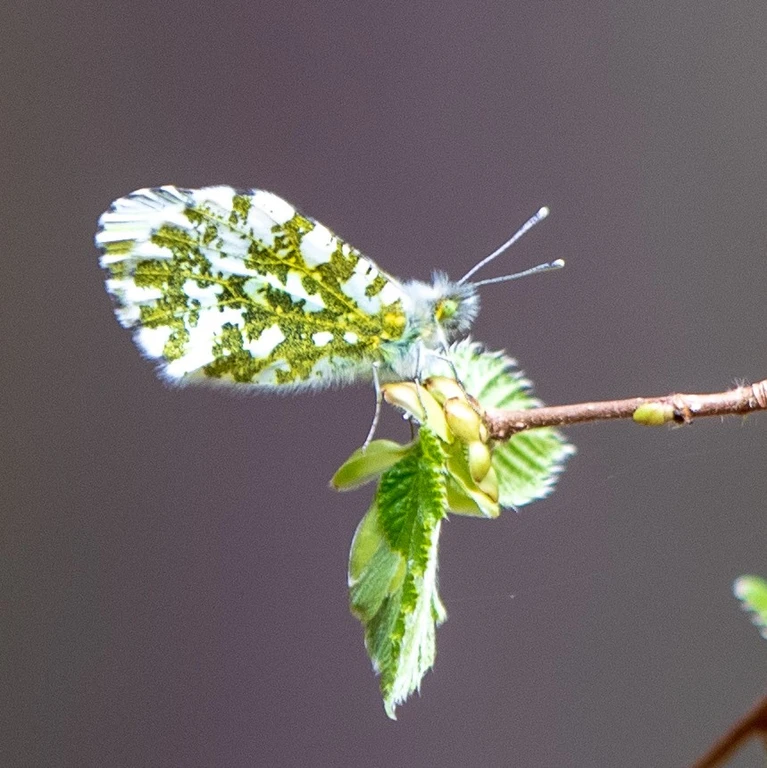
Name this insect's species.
Anthocharis cardamines
